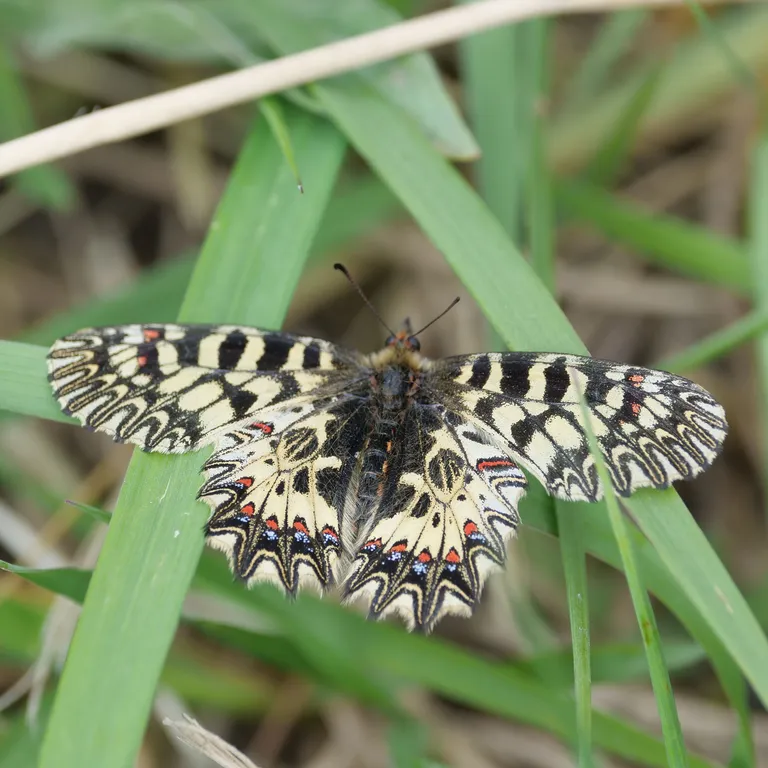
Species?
Zerynthia polyxena
